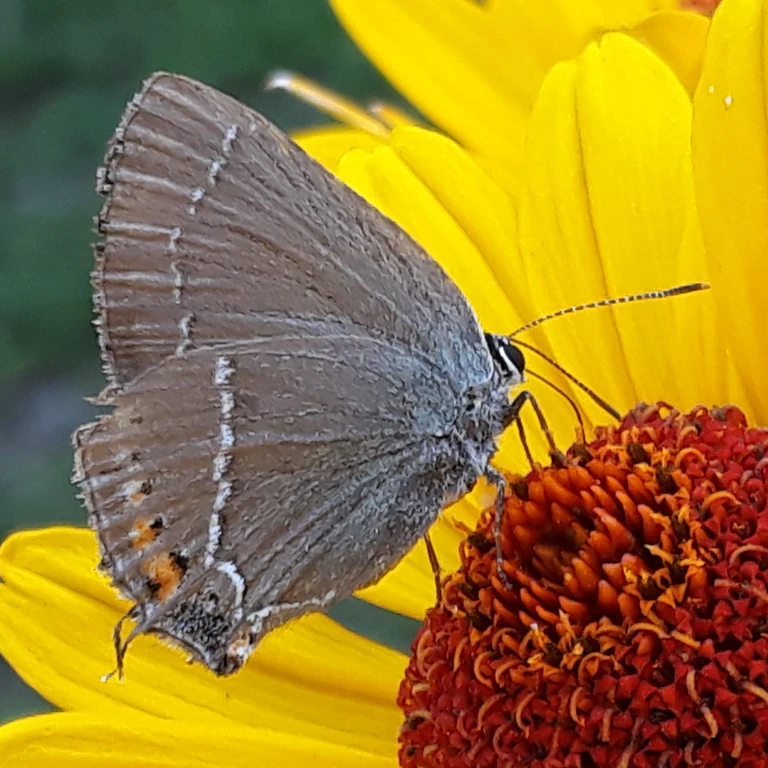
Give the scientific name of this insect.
Satyrium spini (also Tuttiola spini)
